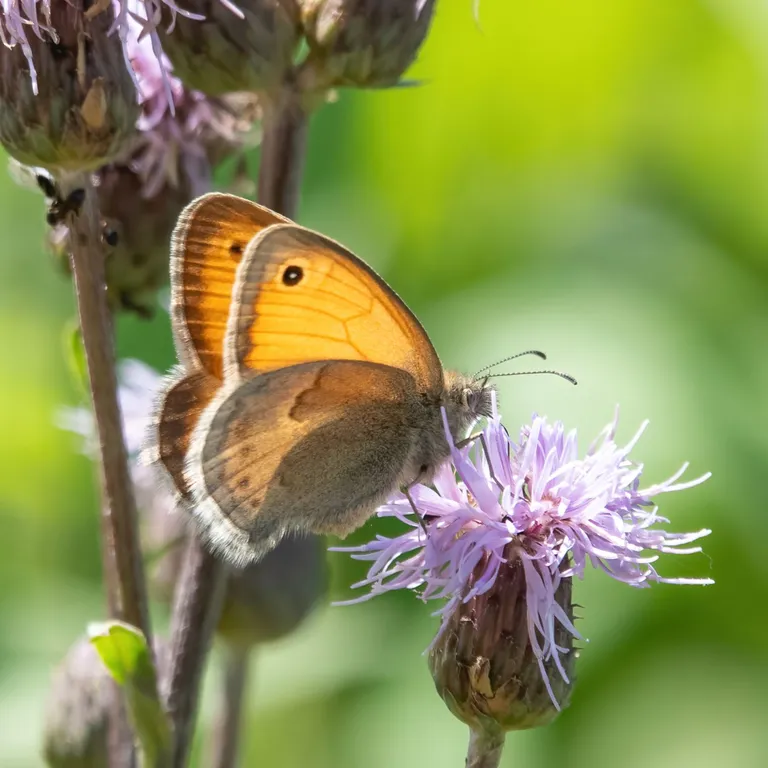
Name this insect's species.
Coenonympha pamphilus
